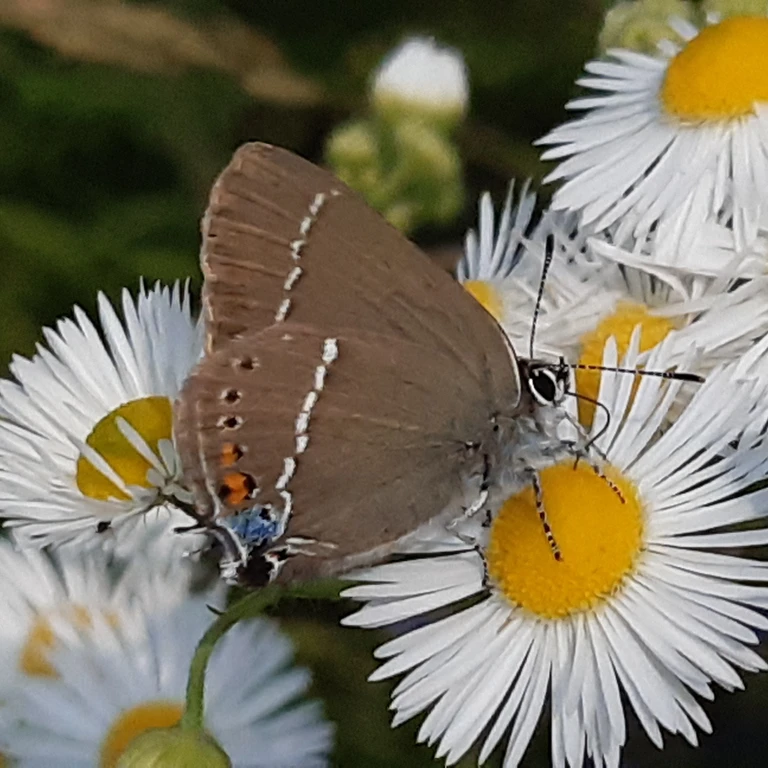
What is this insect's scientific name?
Satyrium spini (also Tuttiola spini)
